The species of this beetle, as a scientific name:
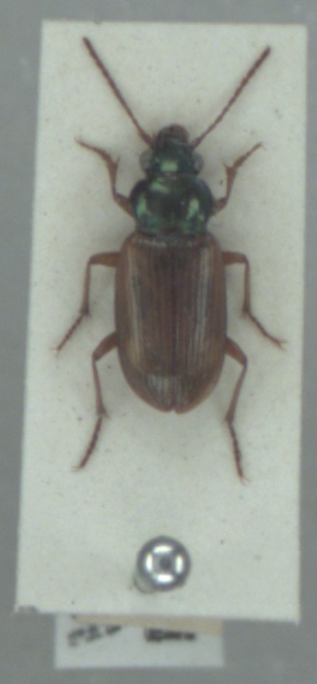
Pogonus luridipennis
